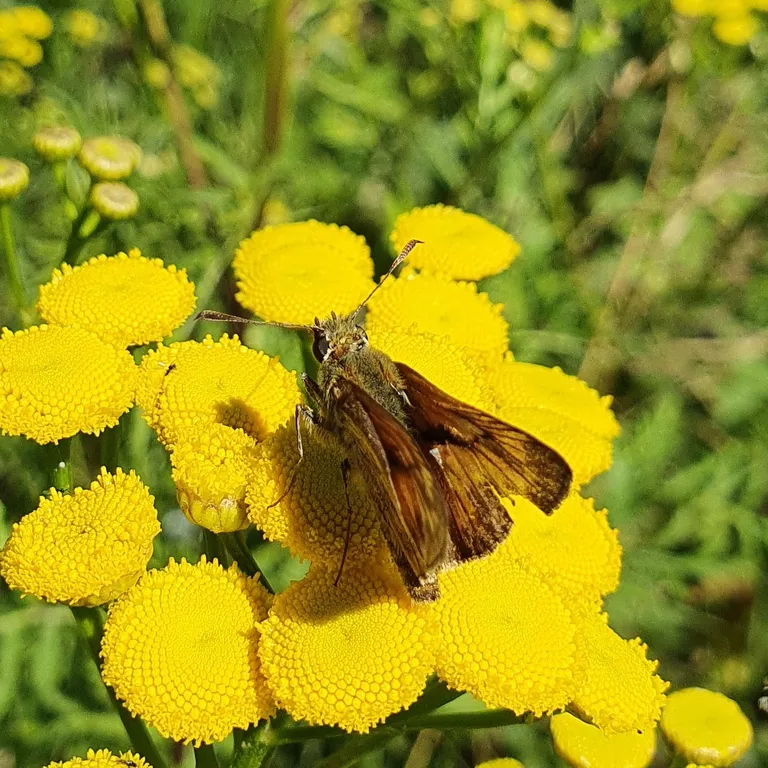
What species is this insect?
Ochlodes sylvanus (also Ochlodes venata)
